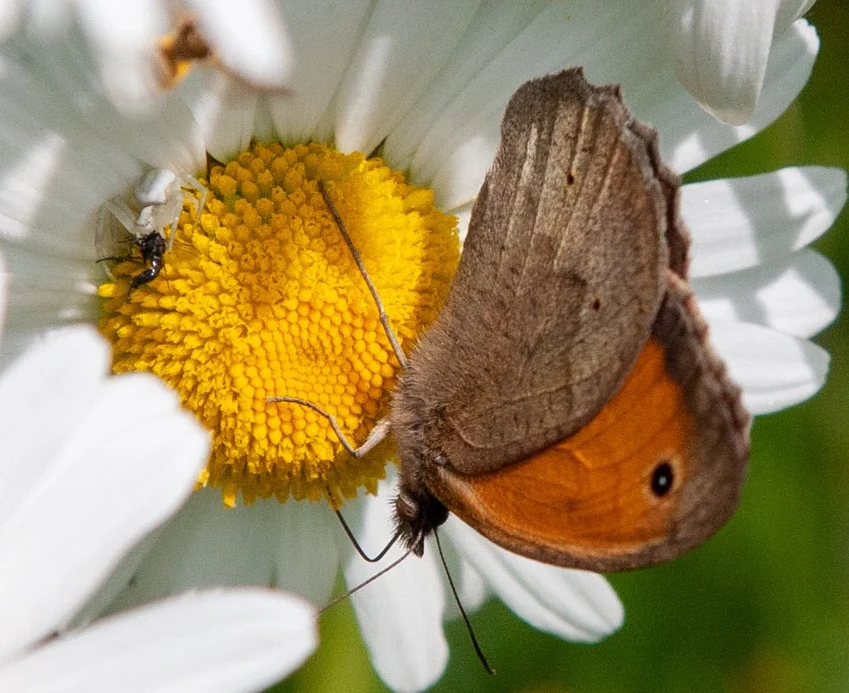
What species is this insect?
Maniola jurtina
